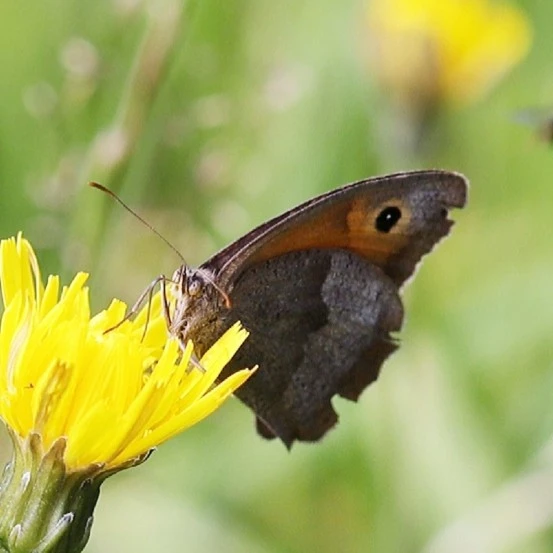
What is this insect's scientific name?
Maniola jurtina
